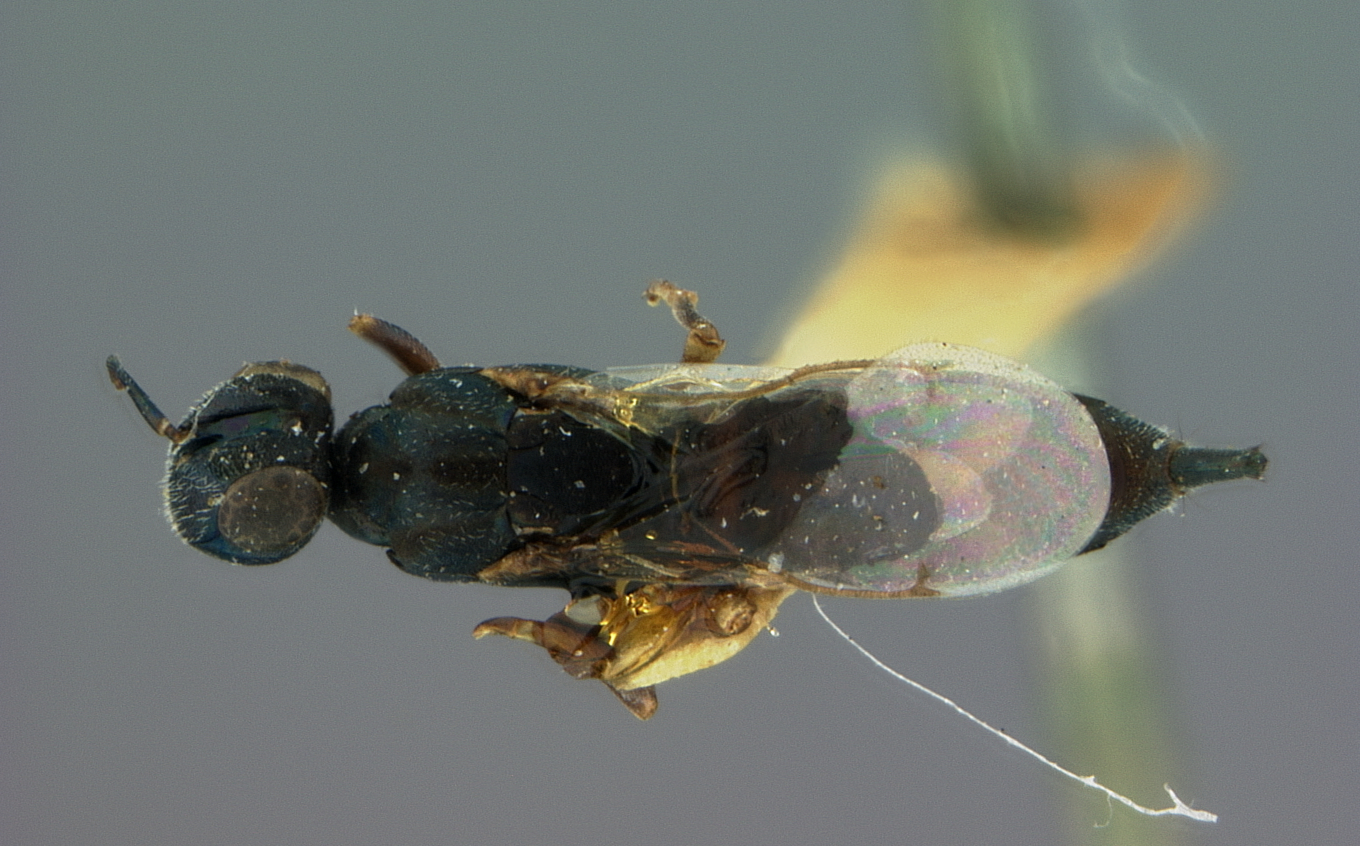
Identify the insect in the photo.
Ratzeburgia hyalinipennis
